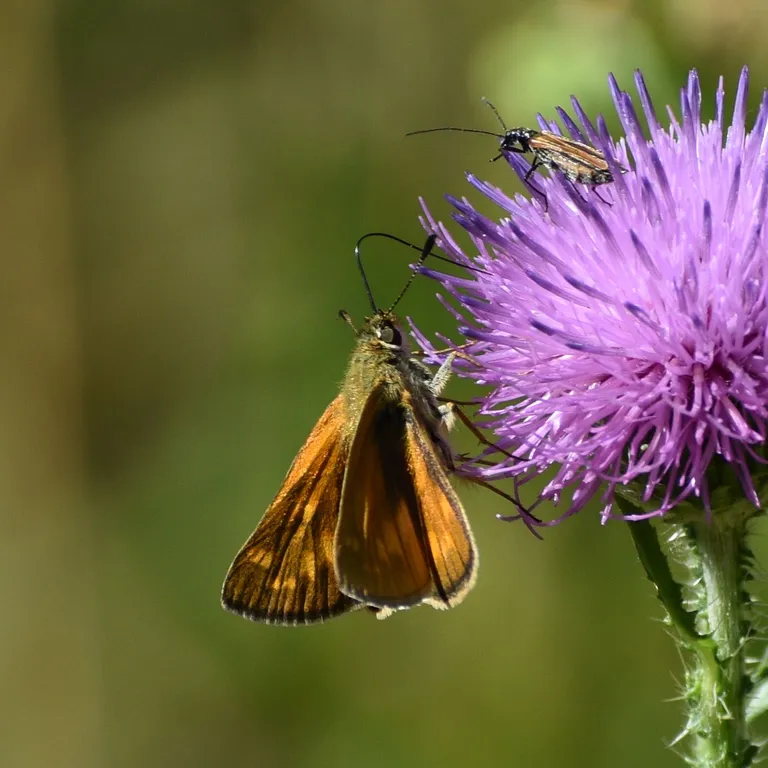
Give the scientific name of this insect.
Ochlodes sylvanus (also Ochlodes venata)
